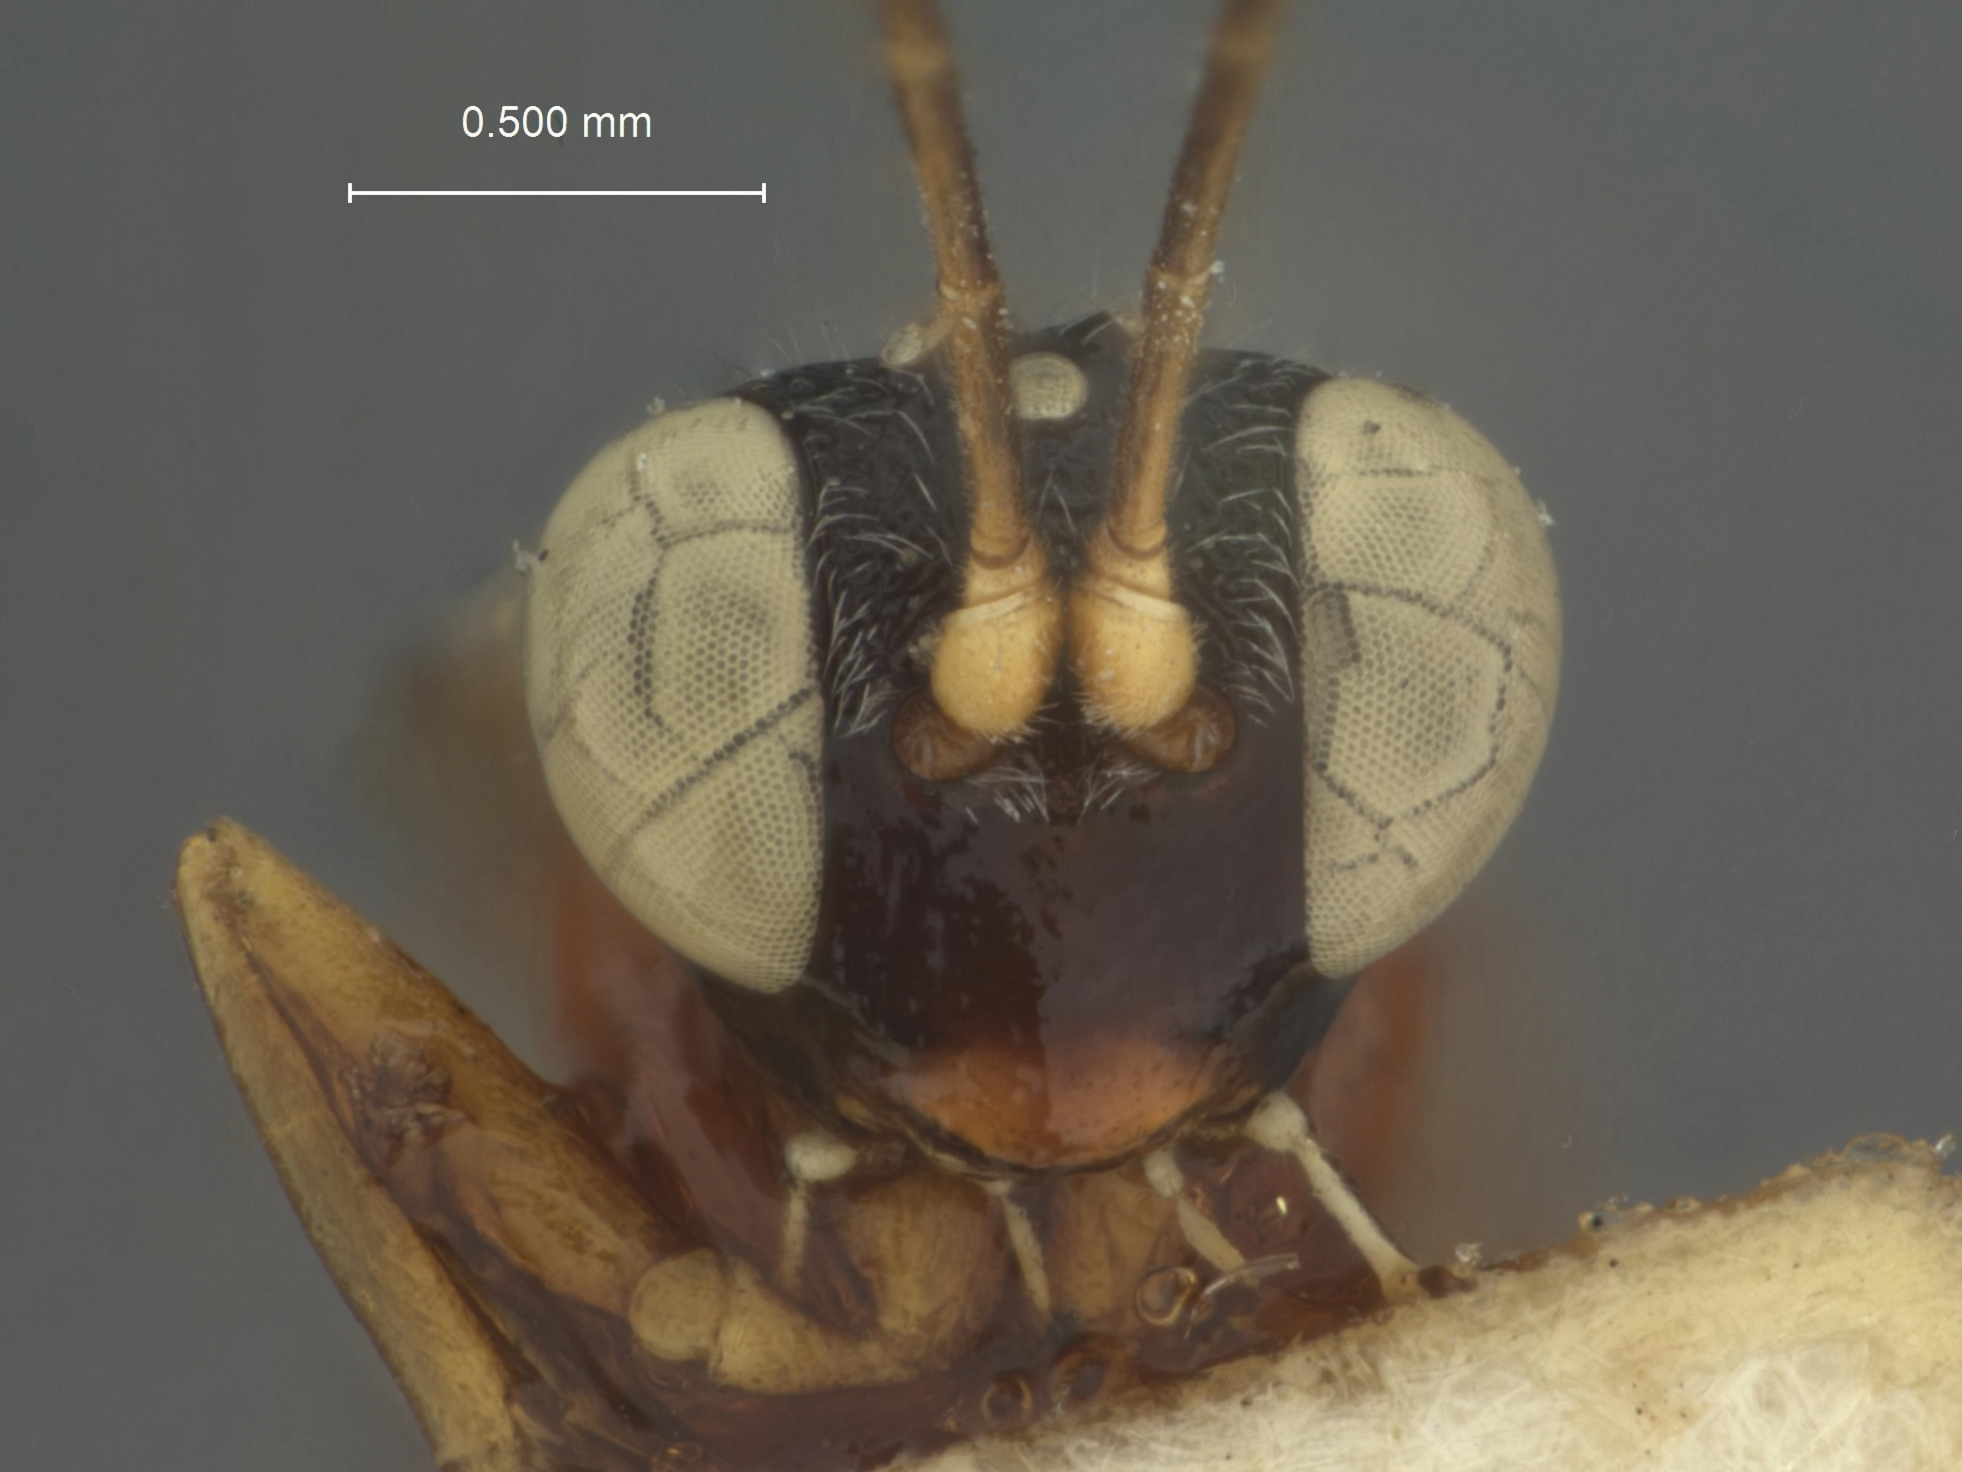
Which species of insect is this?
Astomaspis metathoracica
